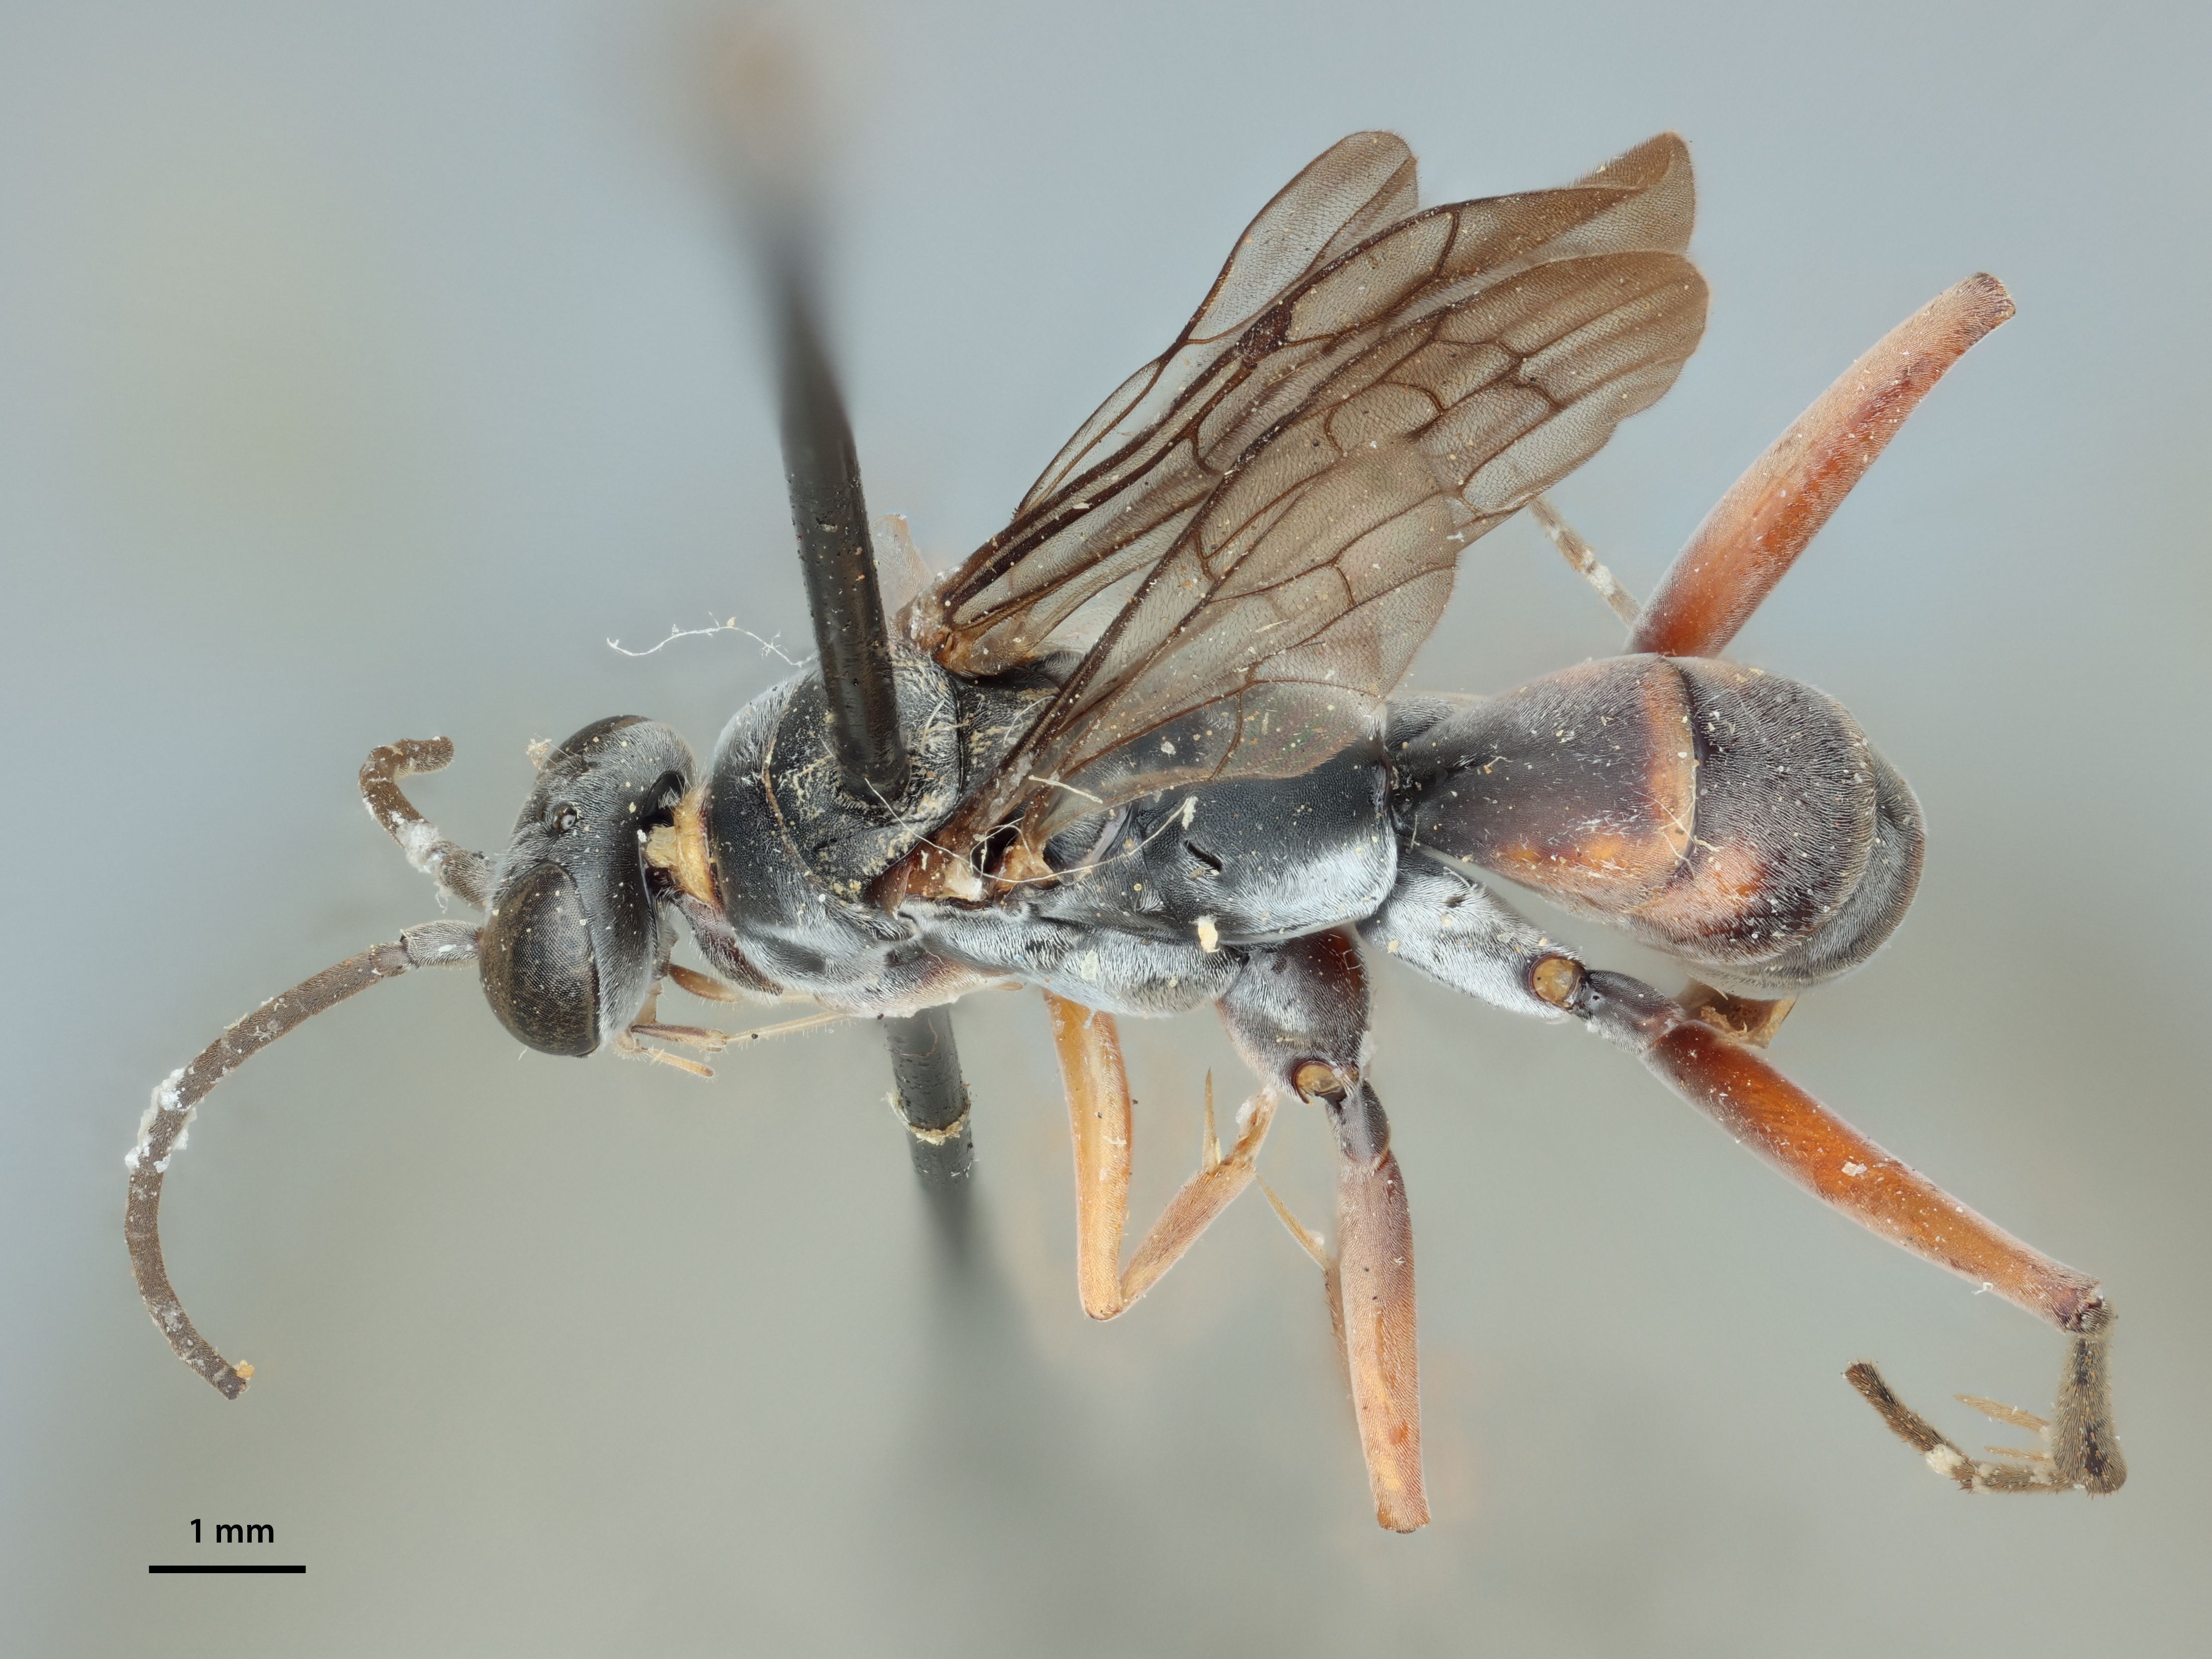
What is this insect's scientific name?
Minagenia major
